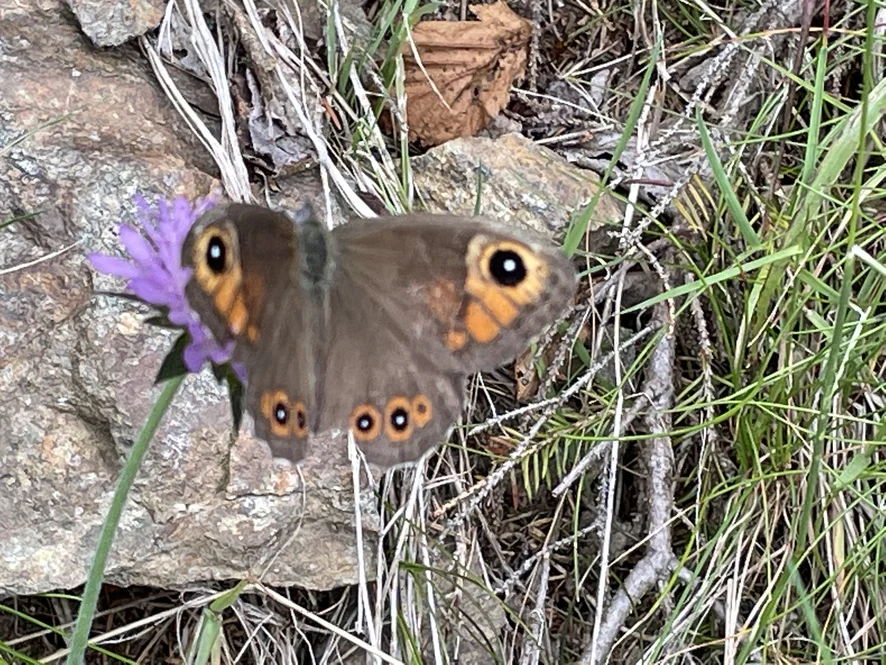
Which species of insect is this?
Lasiommata maera (also Pararge maera)
